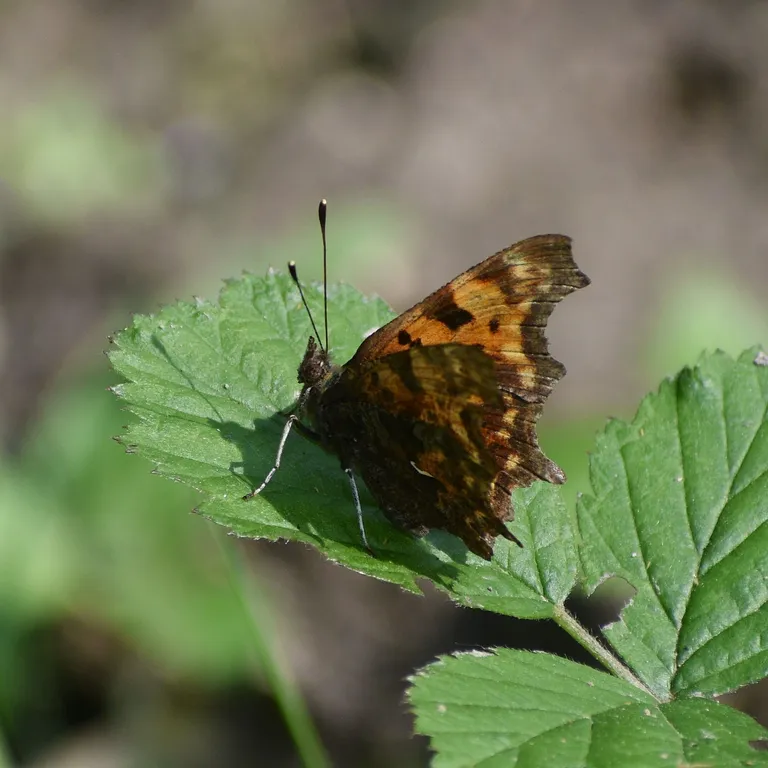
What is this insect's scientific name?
Polygonia c-album
